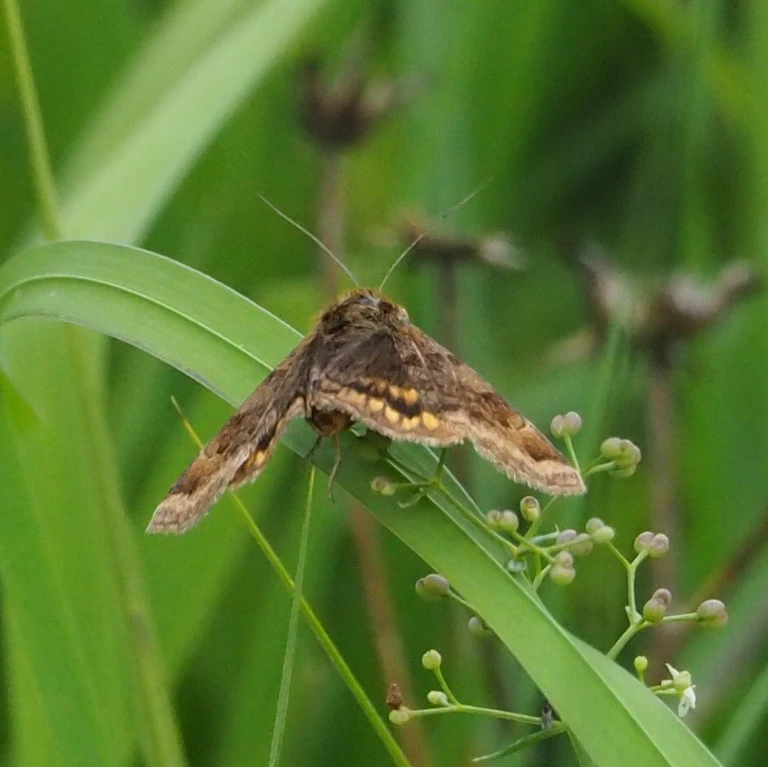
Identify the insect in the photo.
Euclidia glyphica
